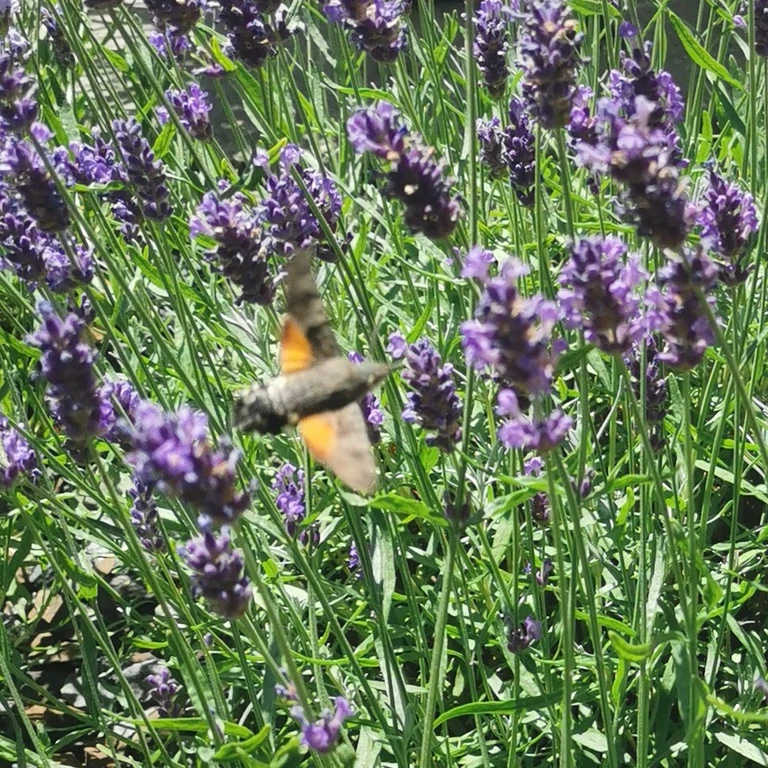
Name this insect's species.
Macroglossum stellatarum
